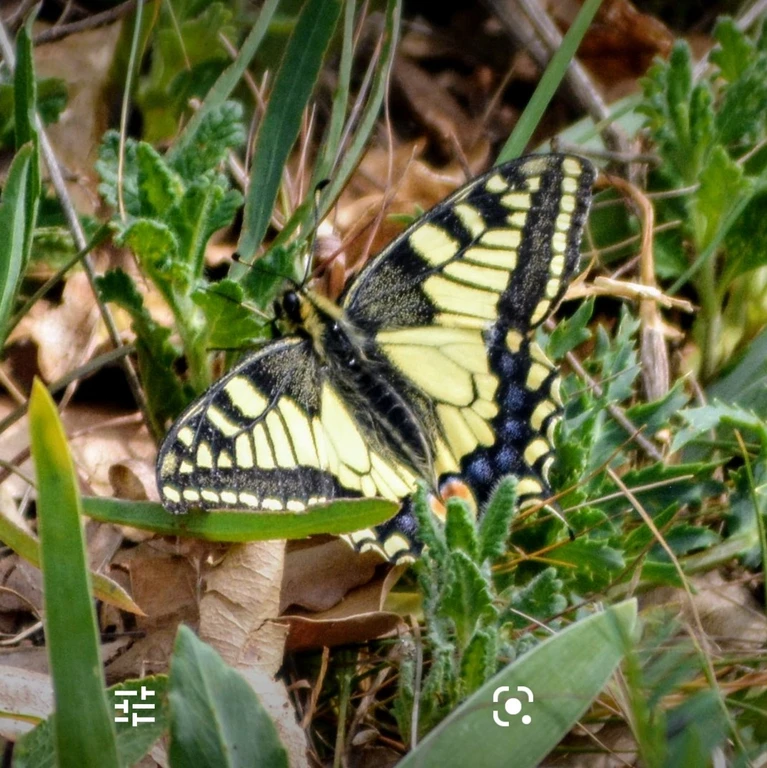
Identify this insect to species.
Papilio machaon
